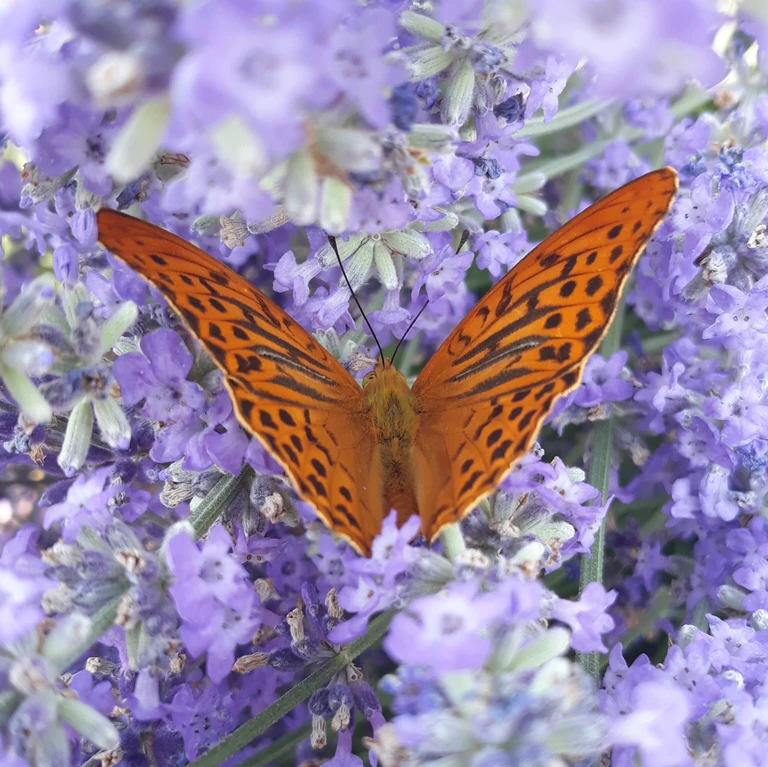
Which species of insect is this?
Argynnis paphia
